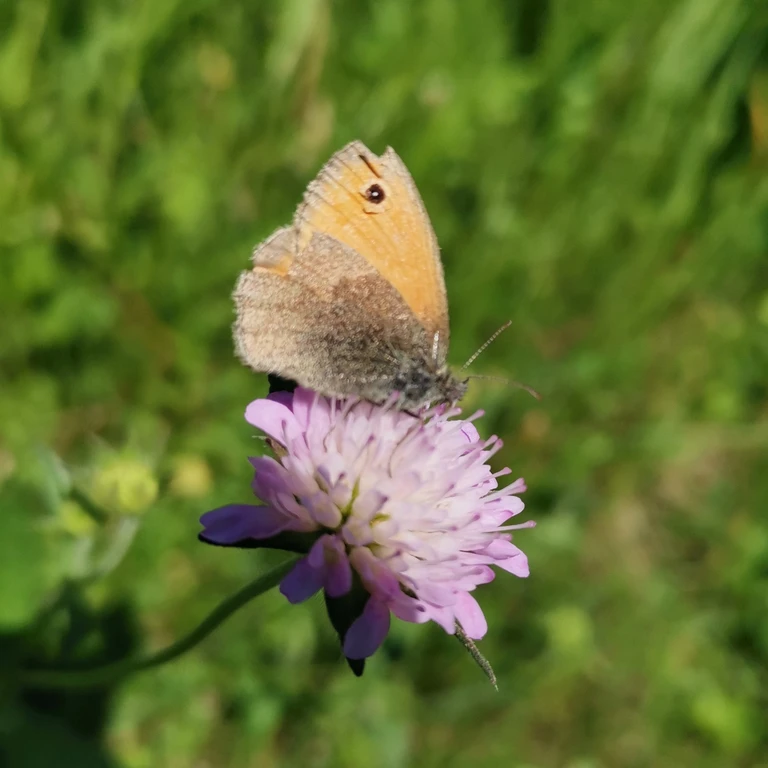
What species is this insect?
Coenonympha pamphilus
